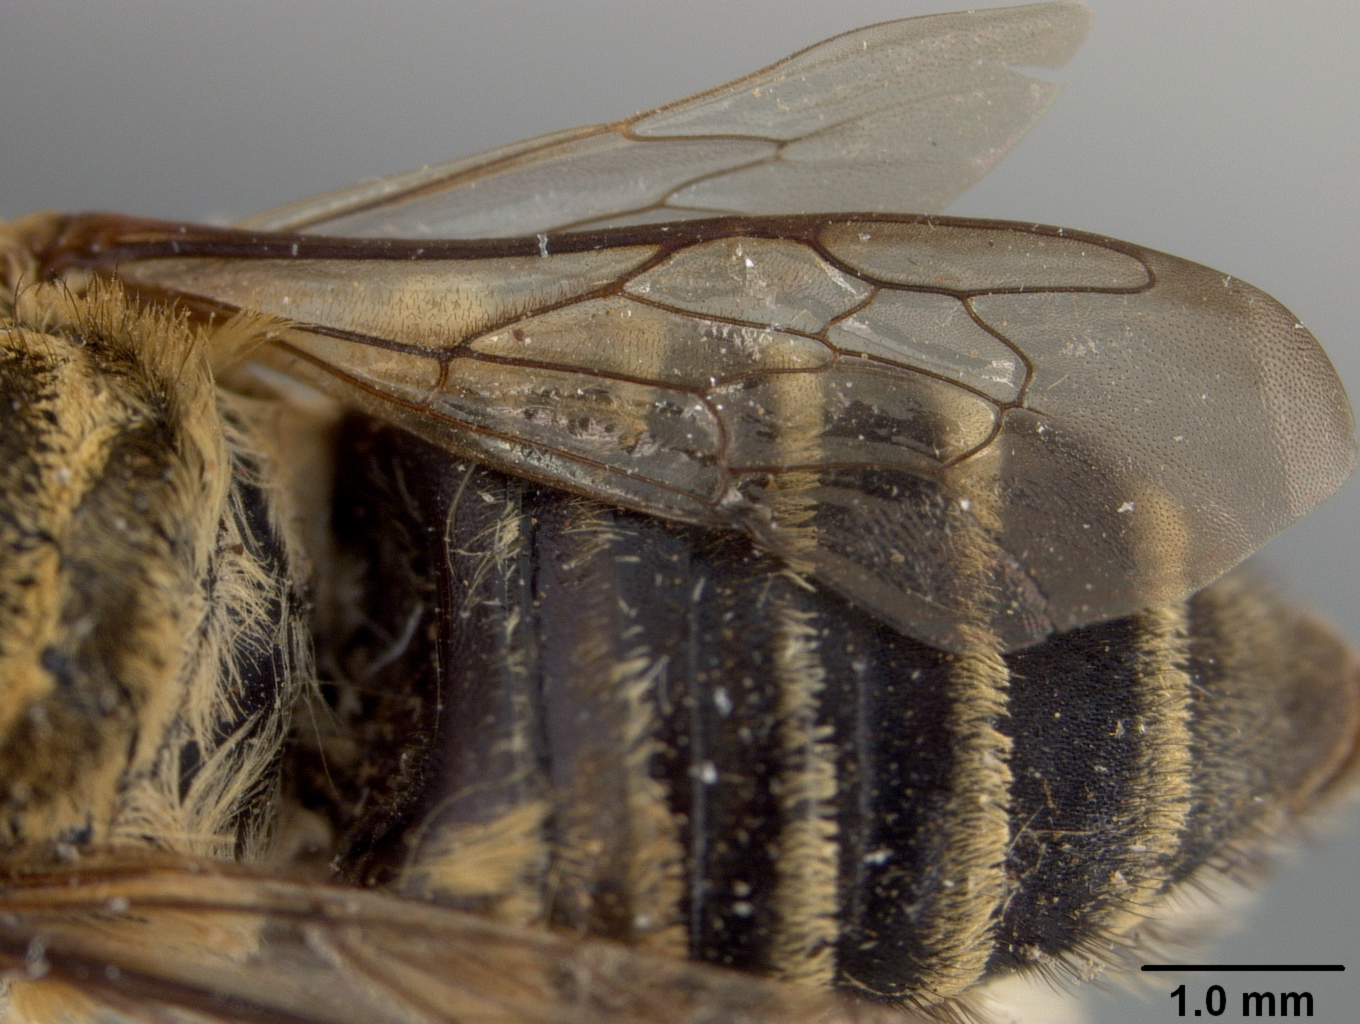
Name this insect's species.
Megachile perochracea
